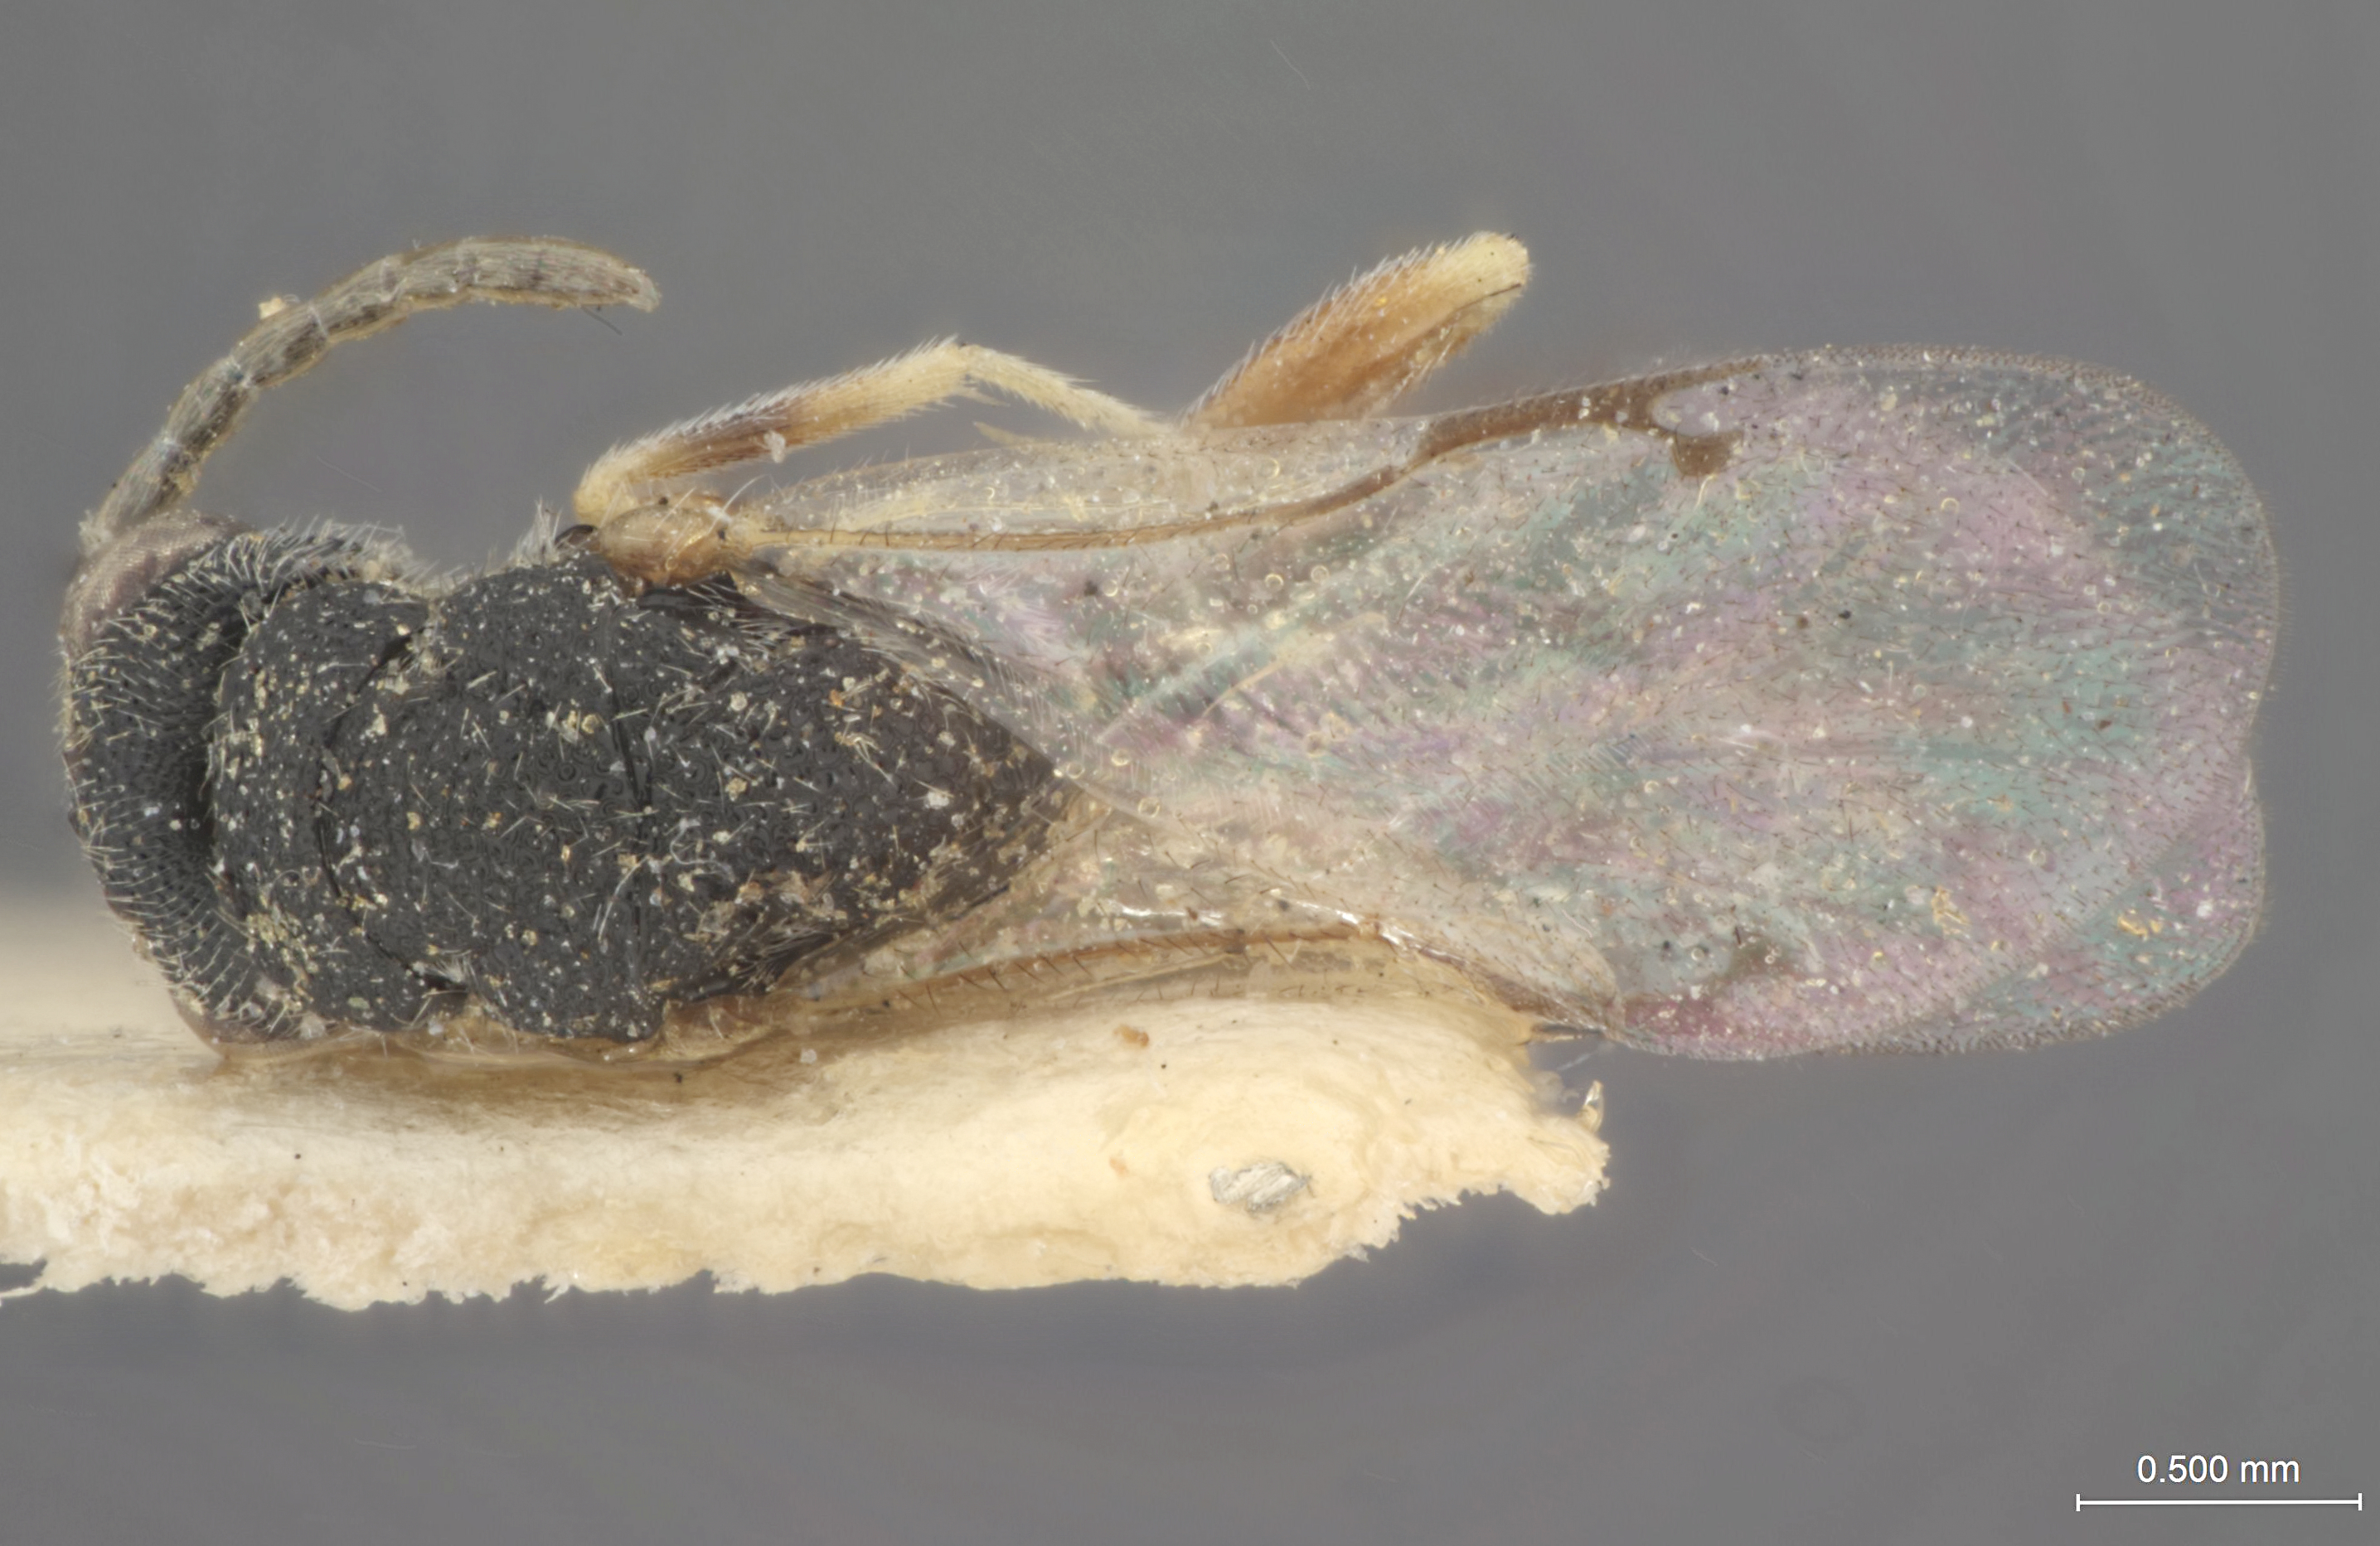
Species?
Eurytoma brevivena
